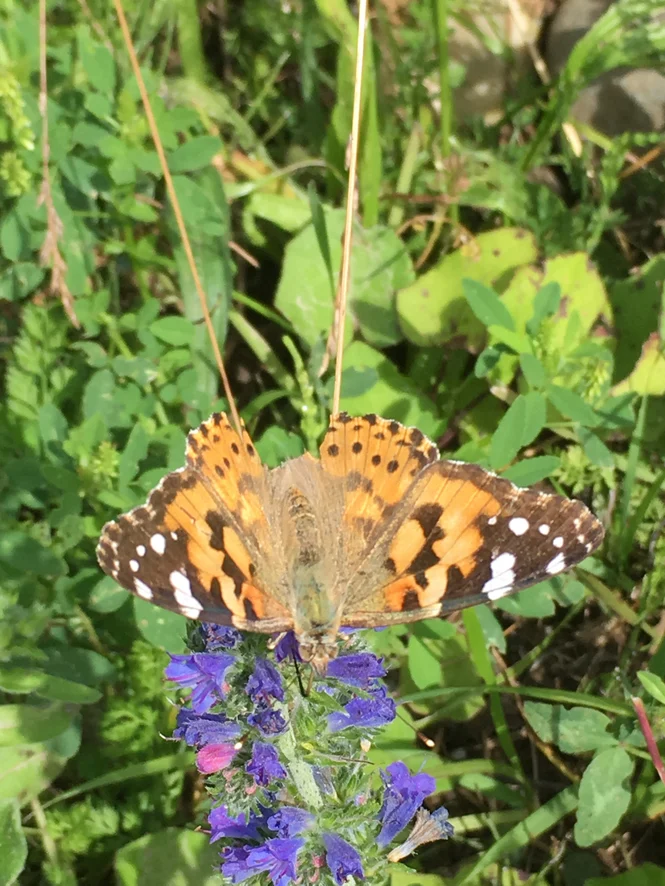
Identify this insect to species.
Vanessa cardui
